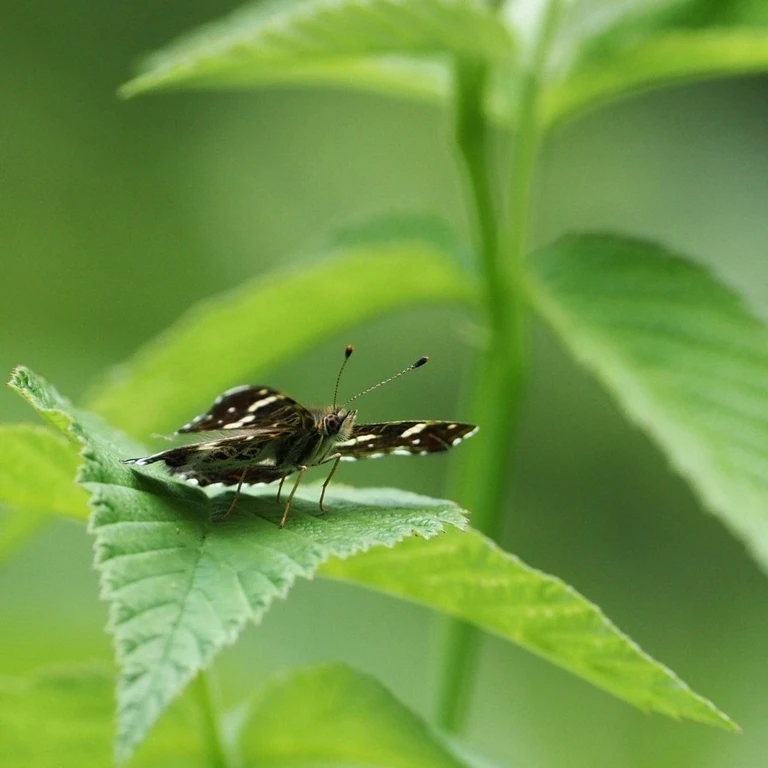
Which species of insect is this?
Araschnia levana
